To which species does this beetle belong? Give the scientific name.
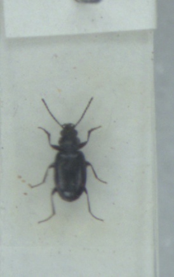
Bembidion obliquum
